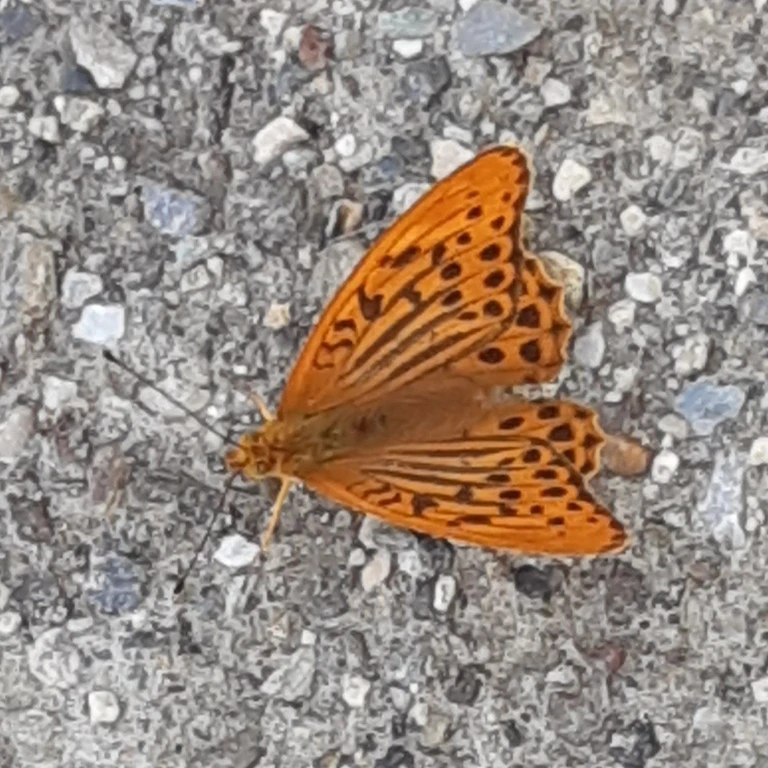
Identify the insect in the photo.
Argynnis paphia
